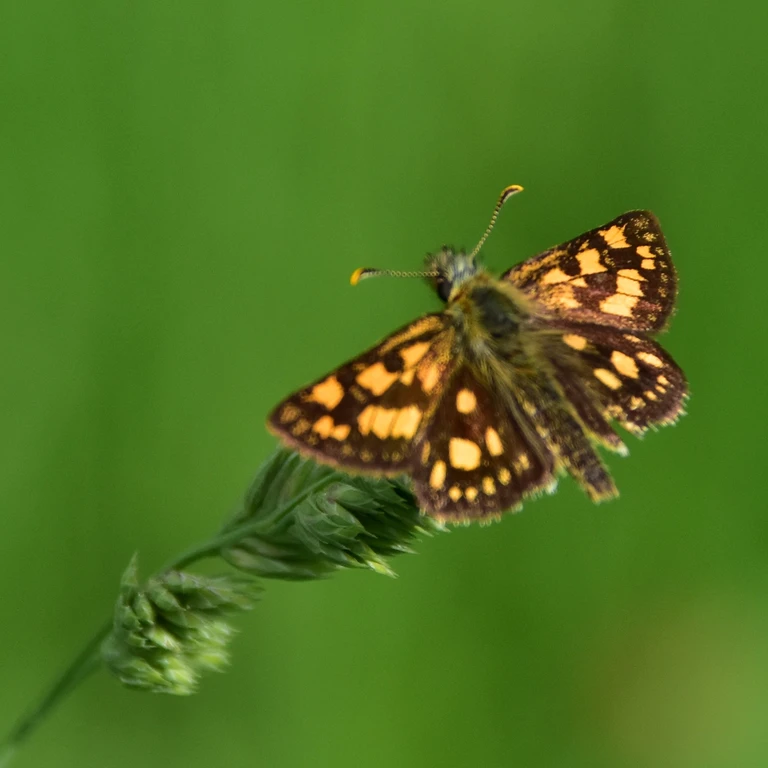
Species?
Carterocephalus palaemon
